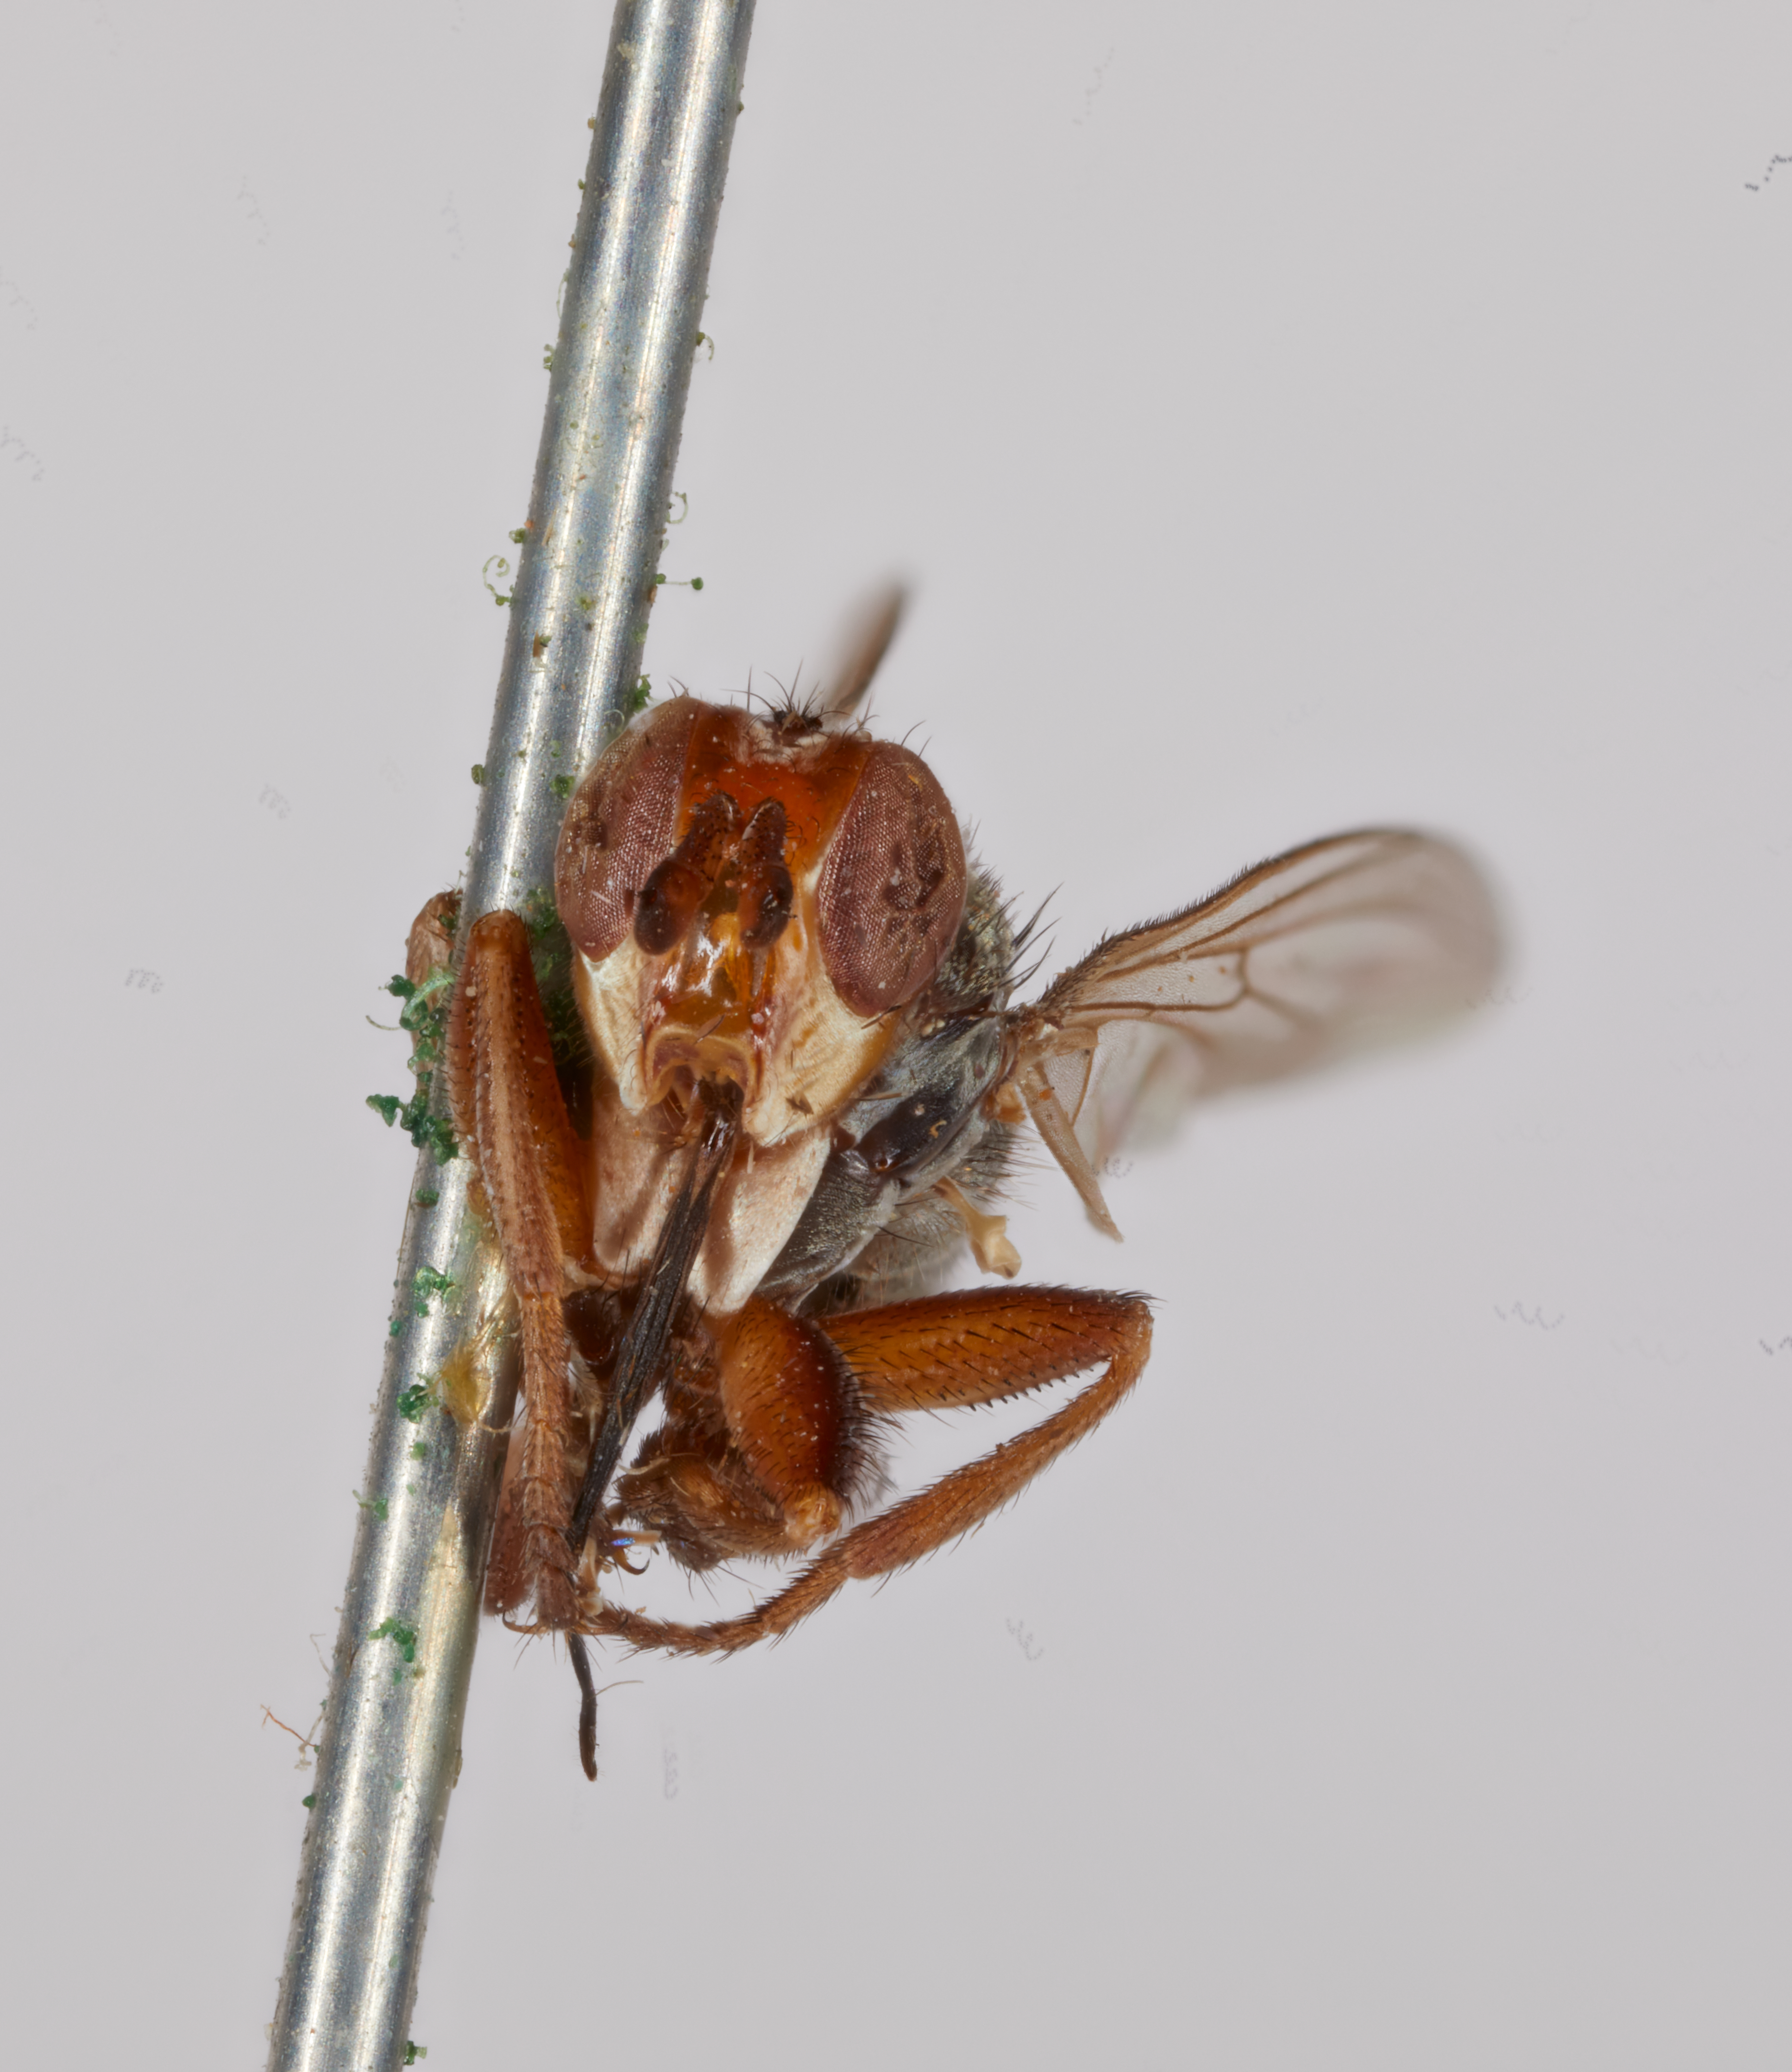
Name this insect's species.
Thecophora rufifrons
